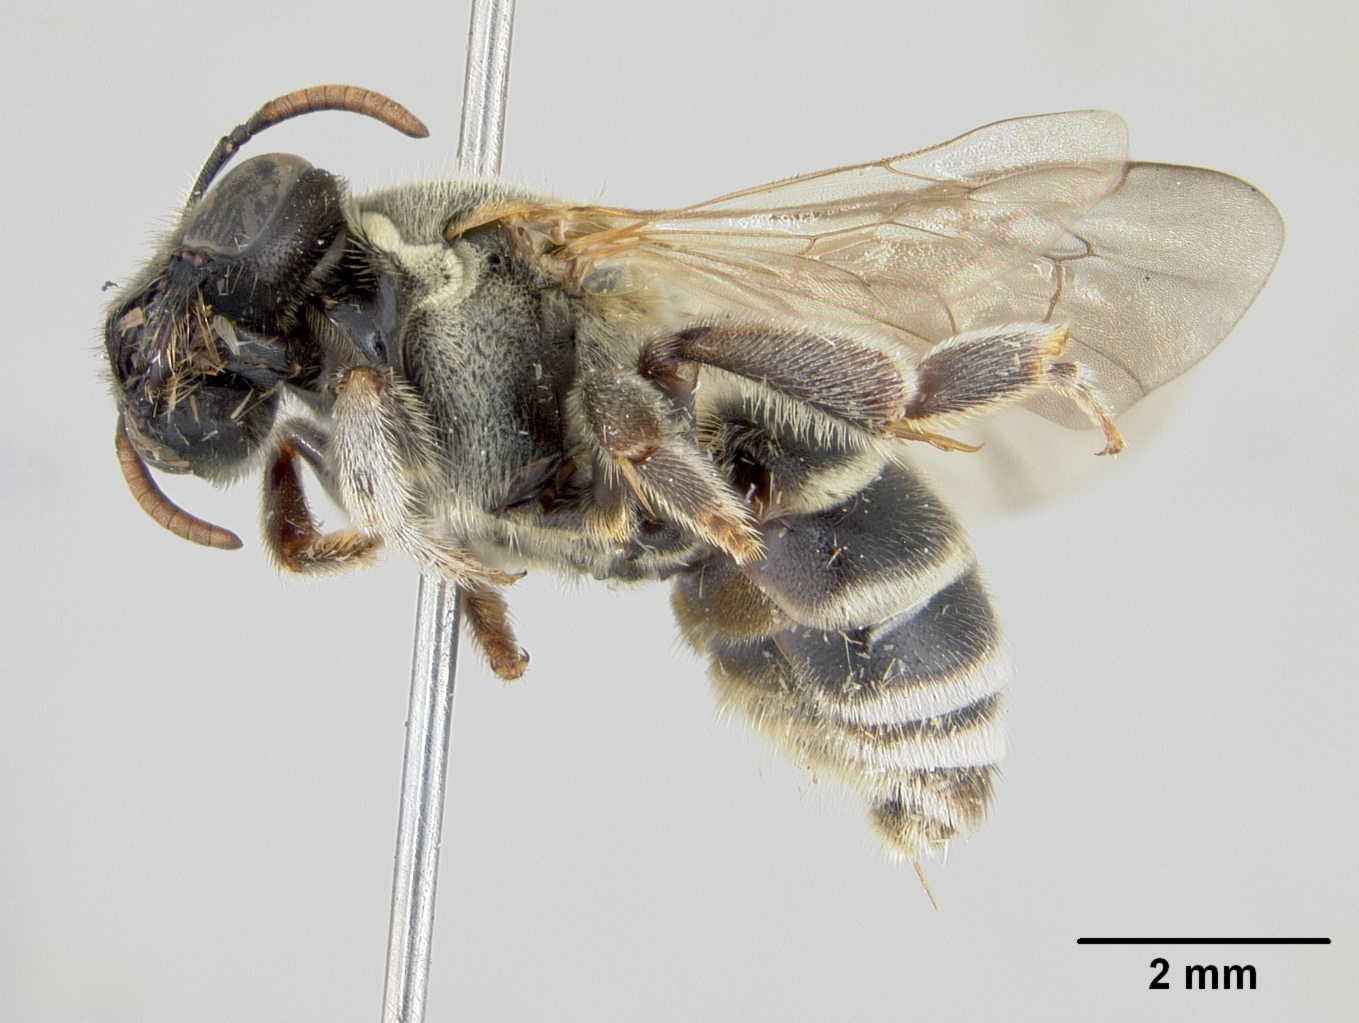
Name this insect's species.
Nomia austella
